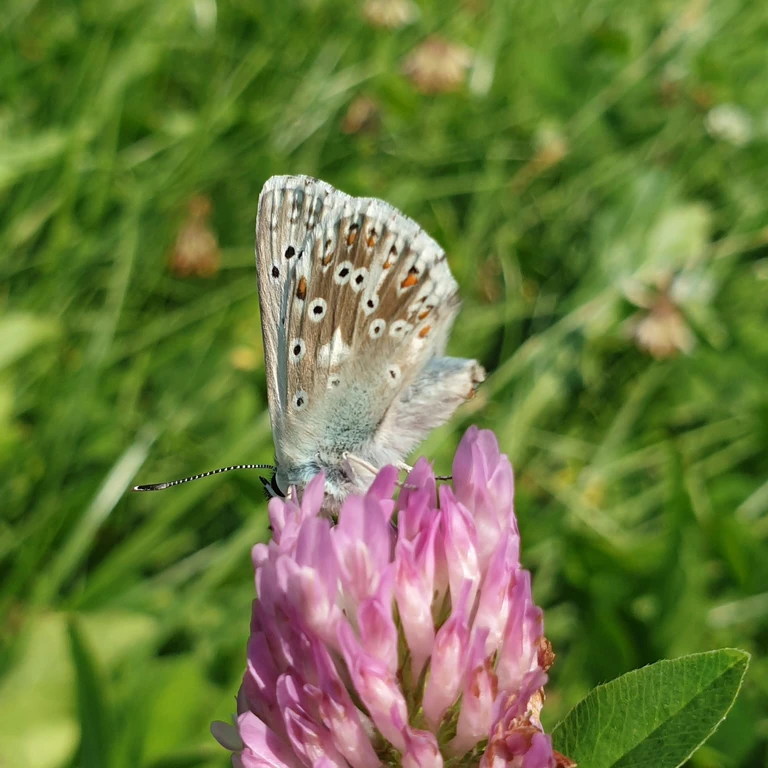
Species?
Lysandra coridon
